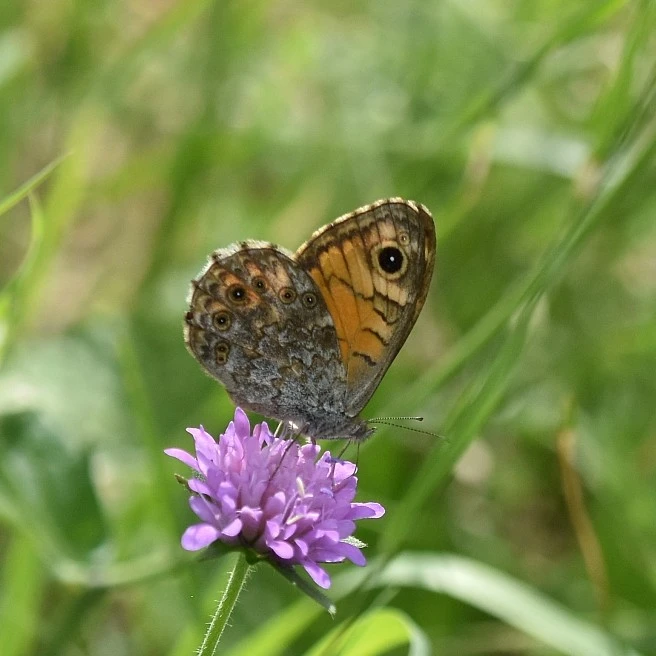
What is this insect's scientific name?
Lasiommata megera (also Pararge megera)
